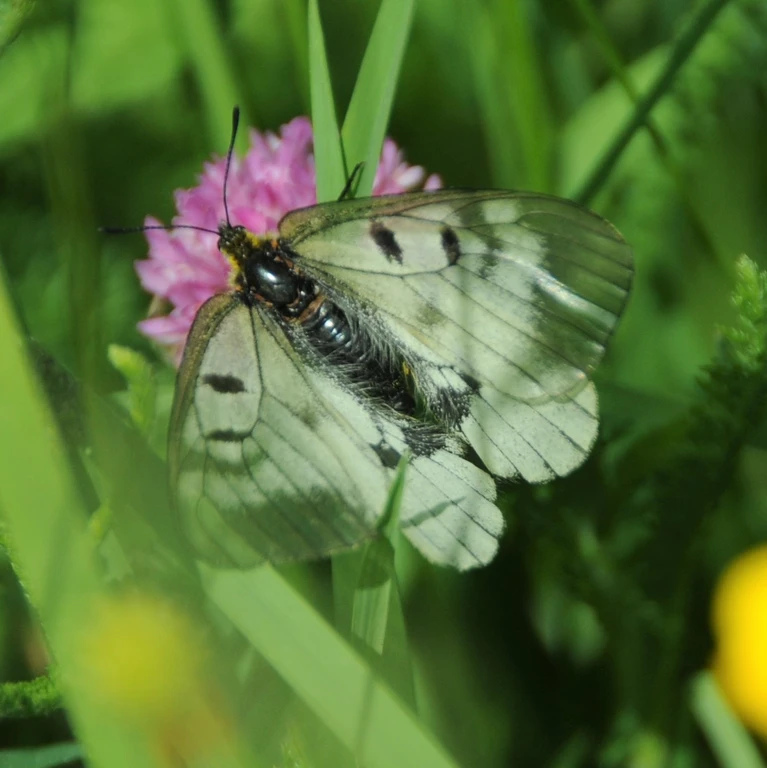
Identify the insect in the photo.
Parnassius mnemosyne
